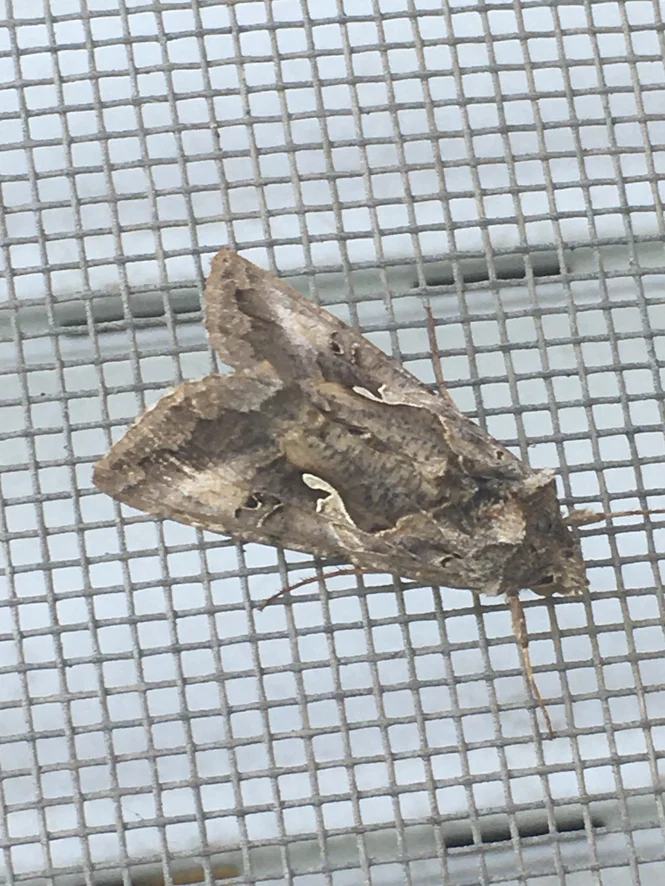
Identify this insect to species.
Autographa gamma
